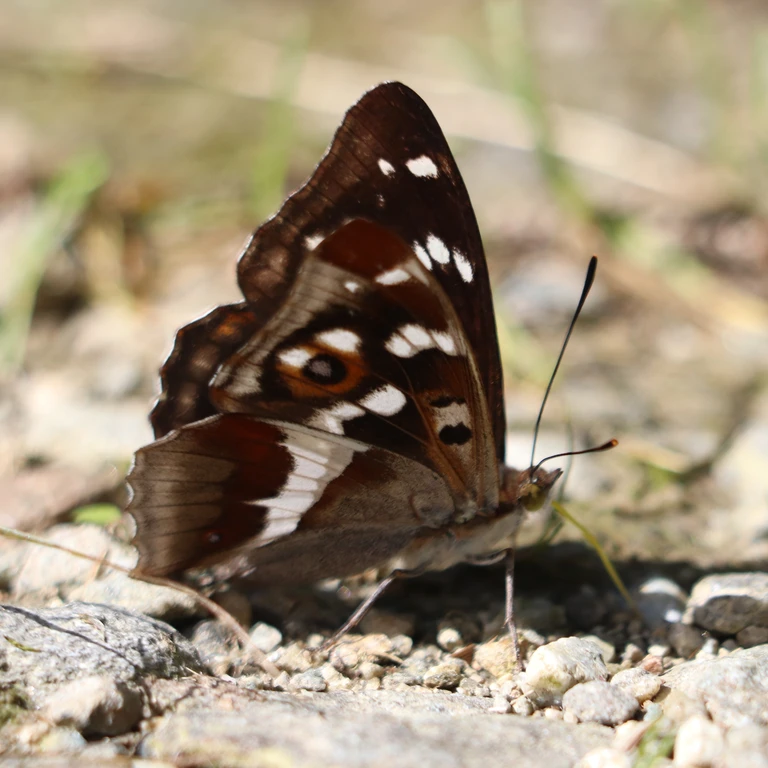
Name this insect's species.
Apatura iris
